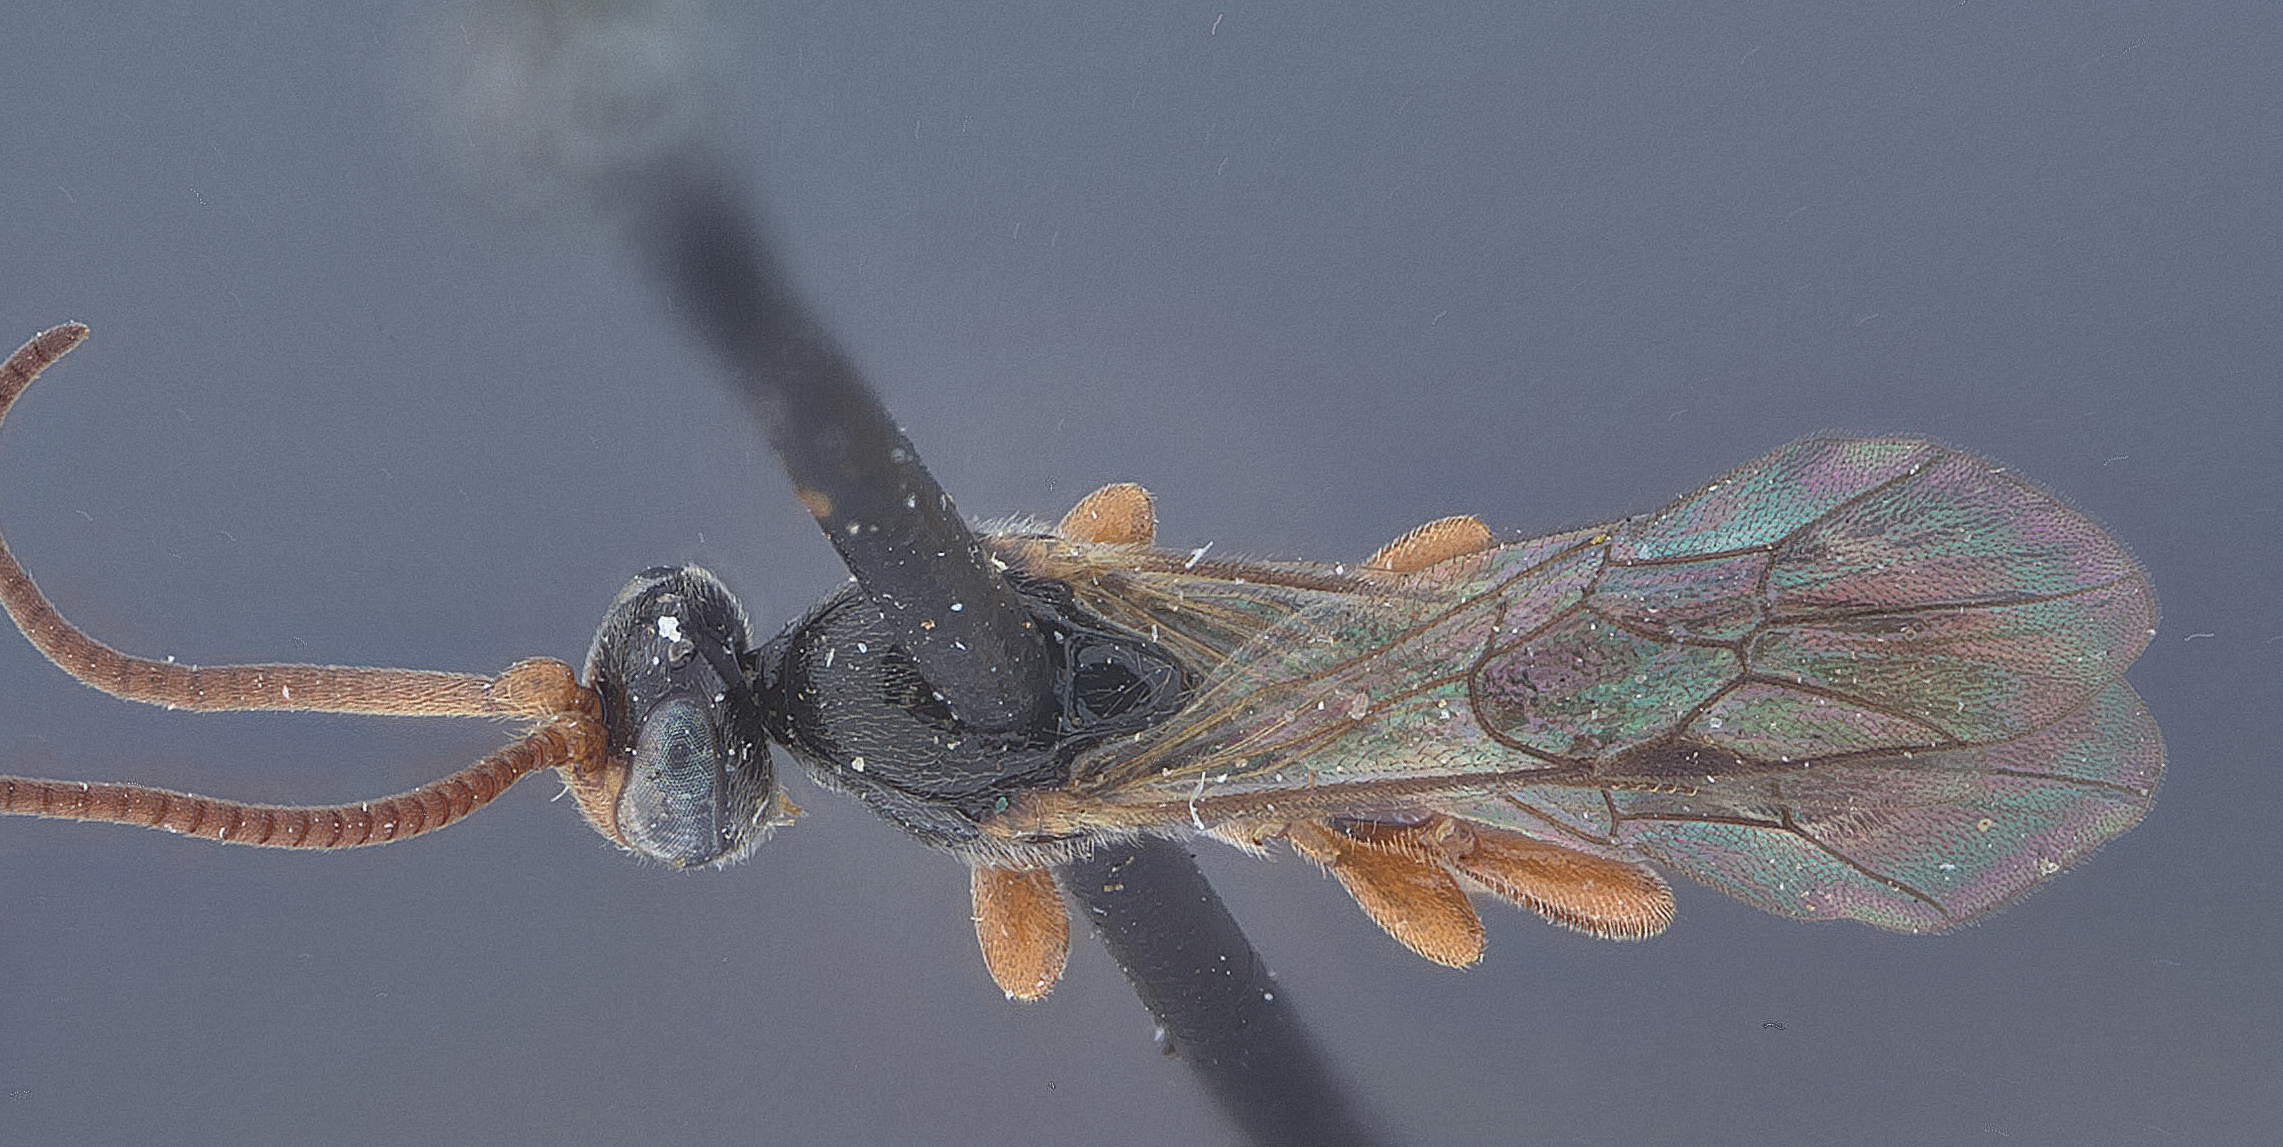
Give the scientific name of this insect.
Trieces integer
